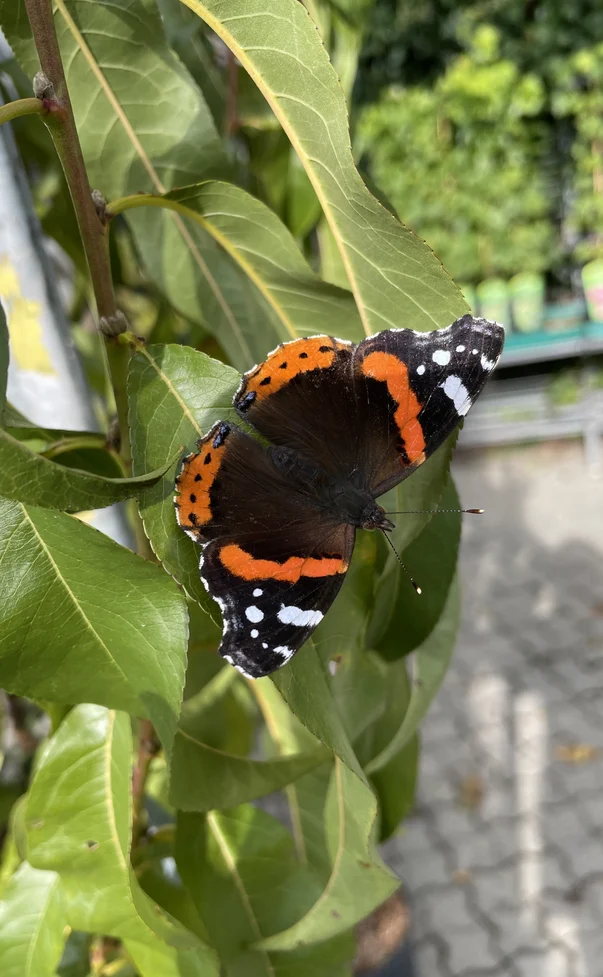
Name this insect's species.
Vanessa atalanta
